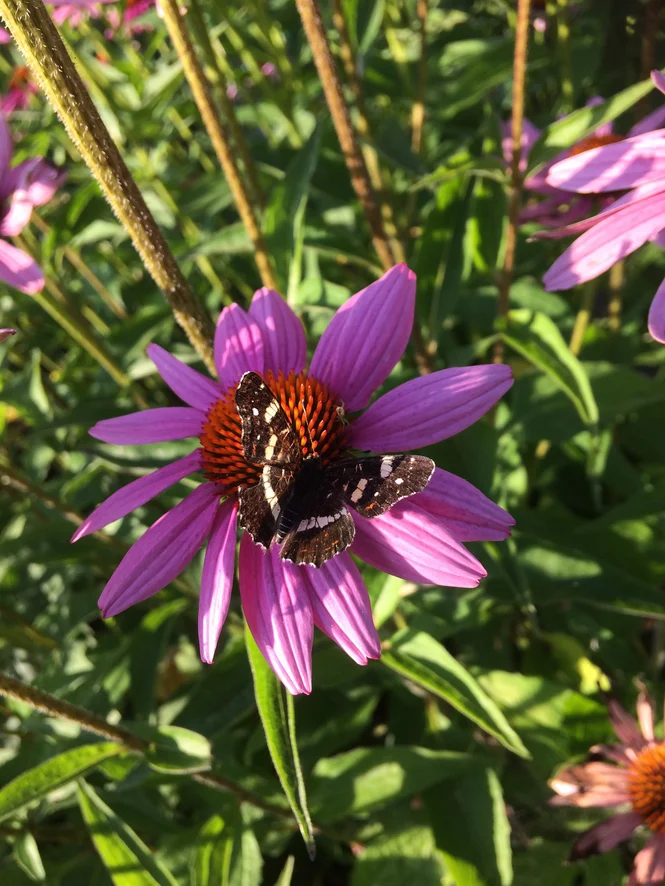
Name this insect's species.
Araschnia levana
